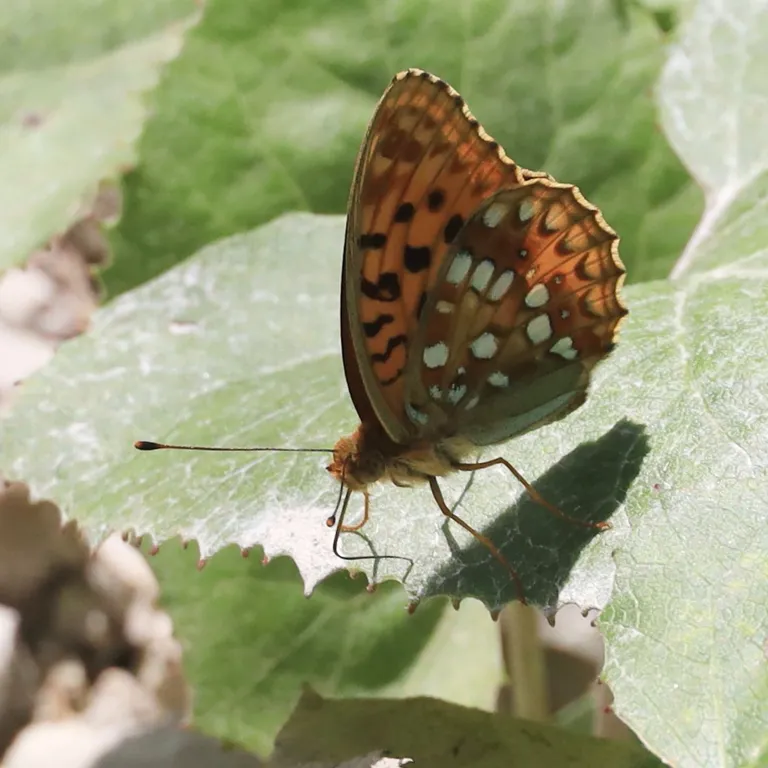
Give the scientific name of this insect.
Fabriciana adippe
